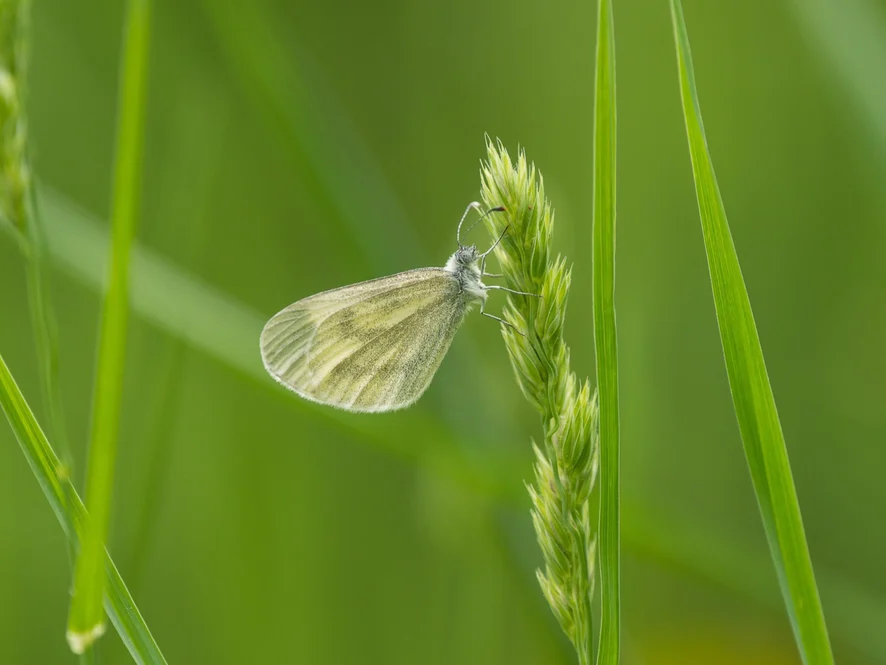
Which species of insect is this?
Leptidea sinapis/juvernica
